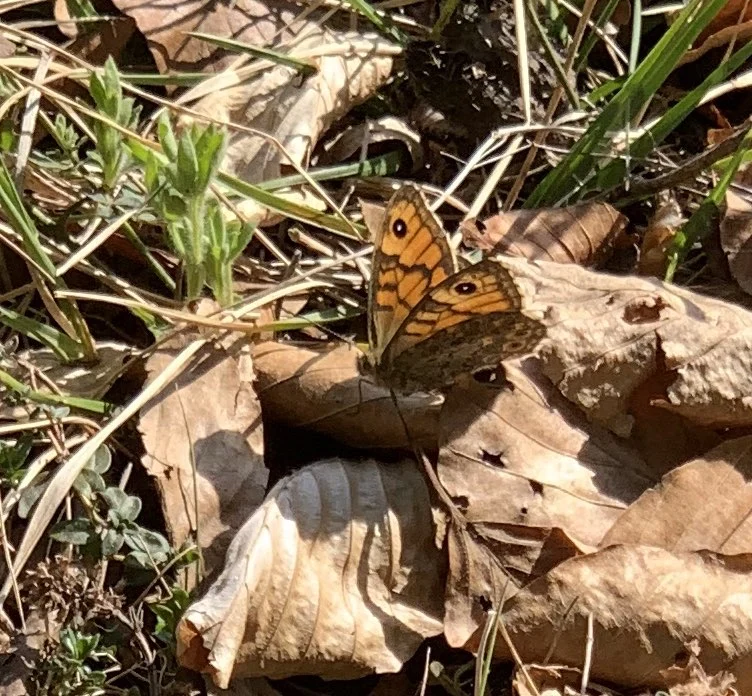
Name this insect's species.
Lasiommata megera (also Pararge megera)
